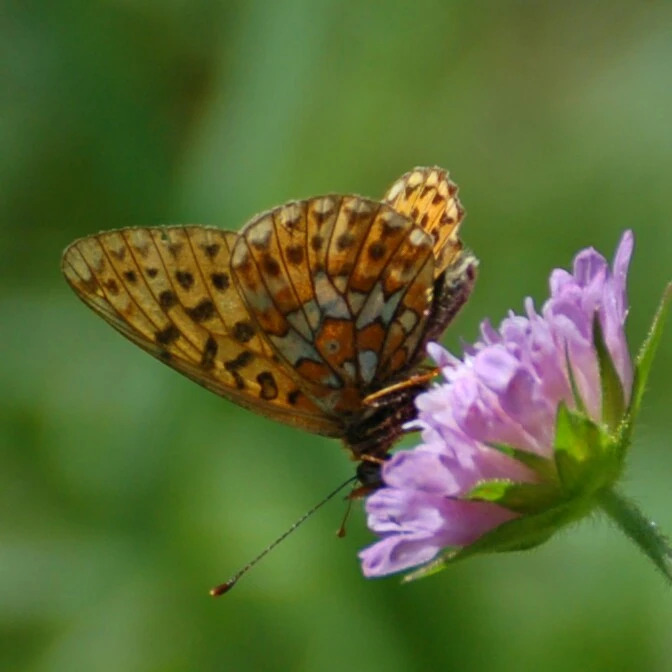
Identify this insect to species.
Boloria euphrosyne (also Clossiana euphrosyne)
